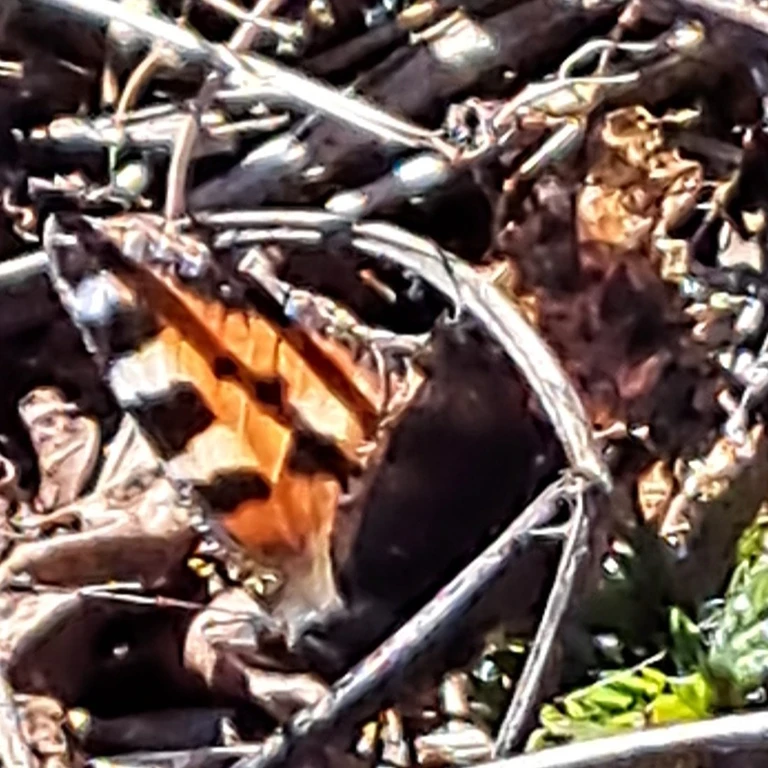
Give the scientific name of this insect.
Aglais urticae
